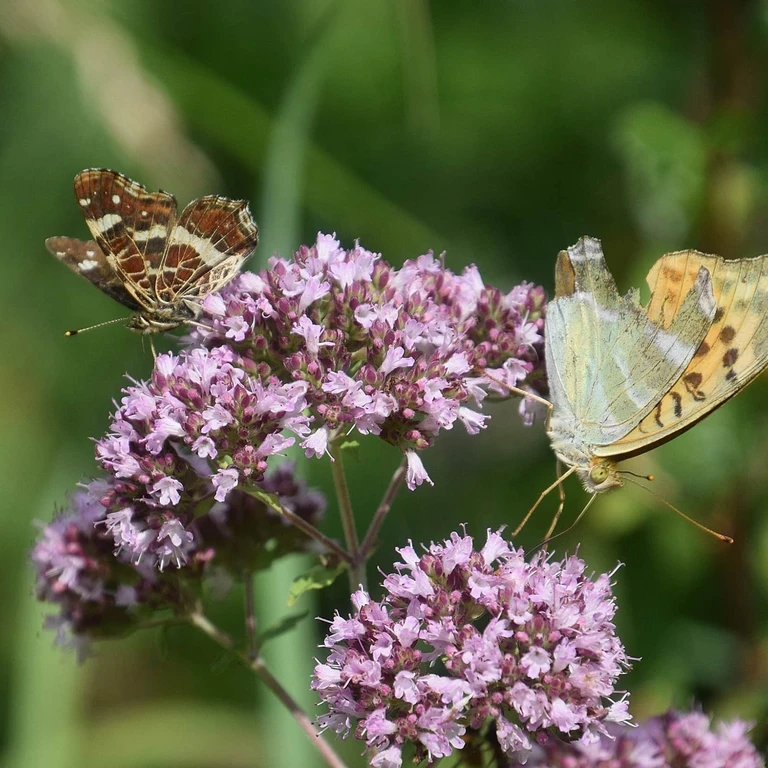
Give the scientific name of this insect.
Araschnia levana
